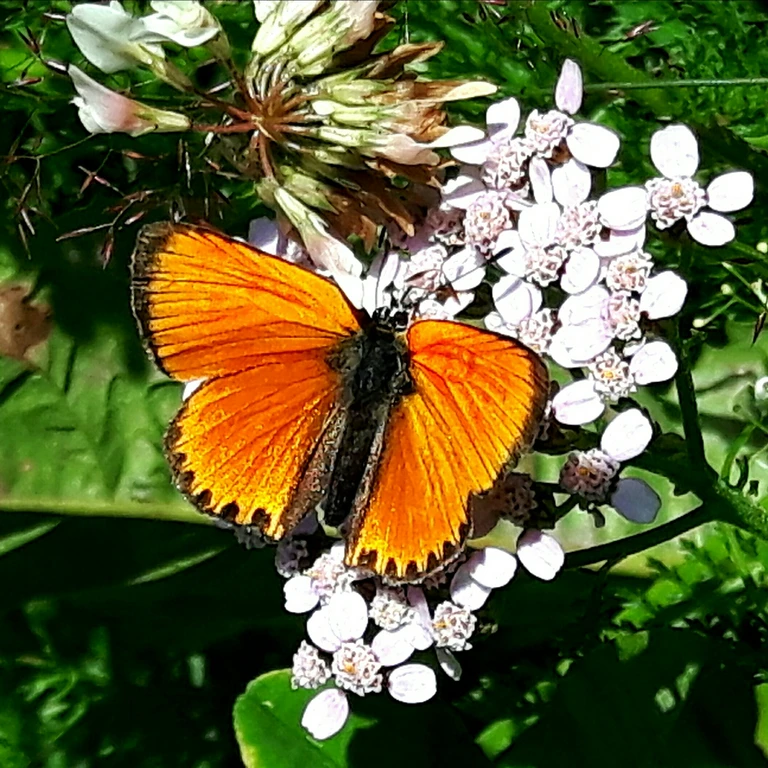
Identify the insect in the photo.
Lycaena virgaureae
